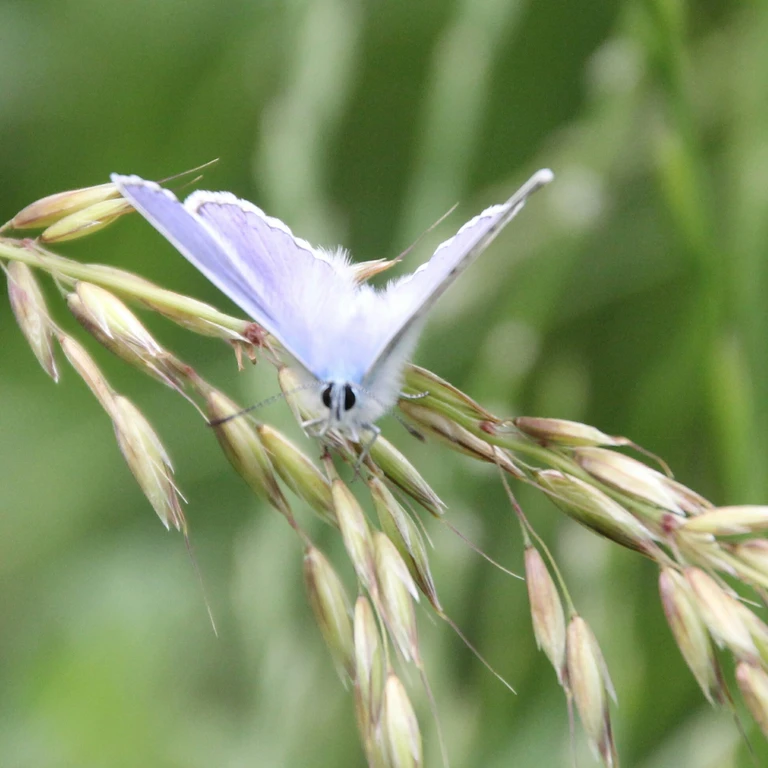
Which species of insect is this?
Polyommatus icarus
